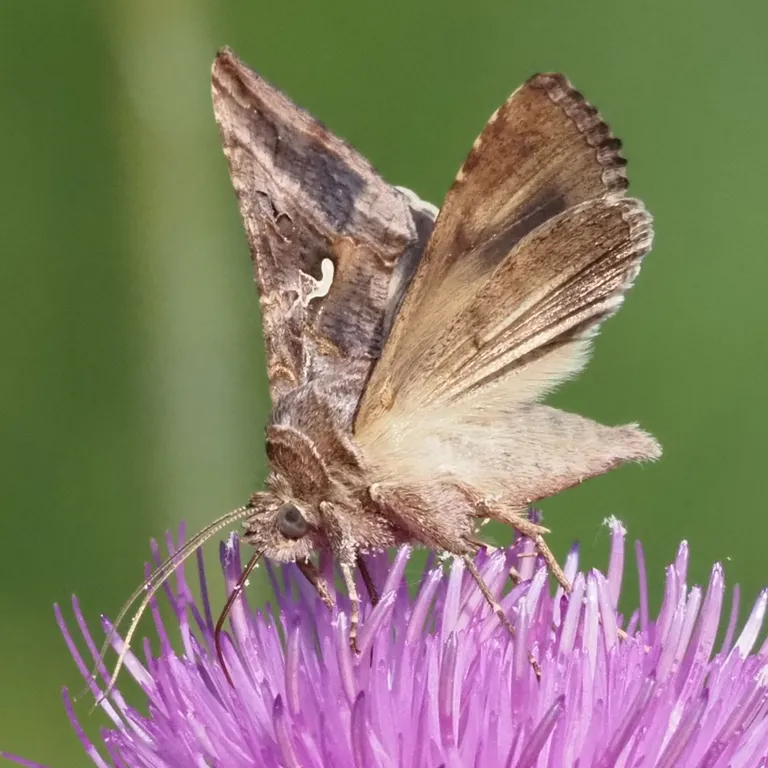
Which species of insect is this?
Autographa gamma
